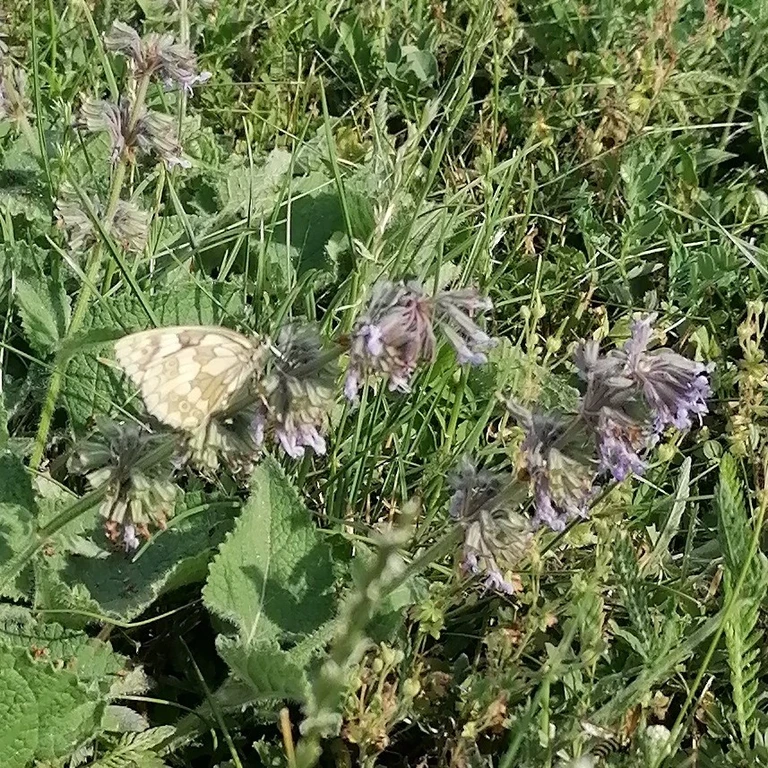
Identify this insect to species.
Melanargia galathea
